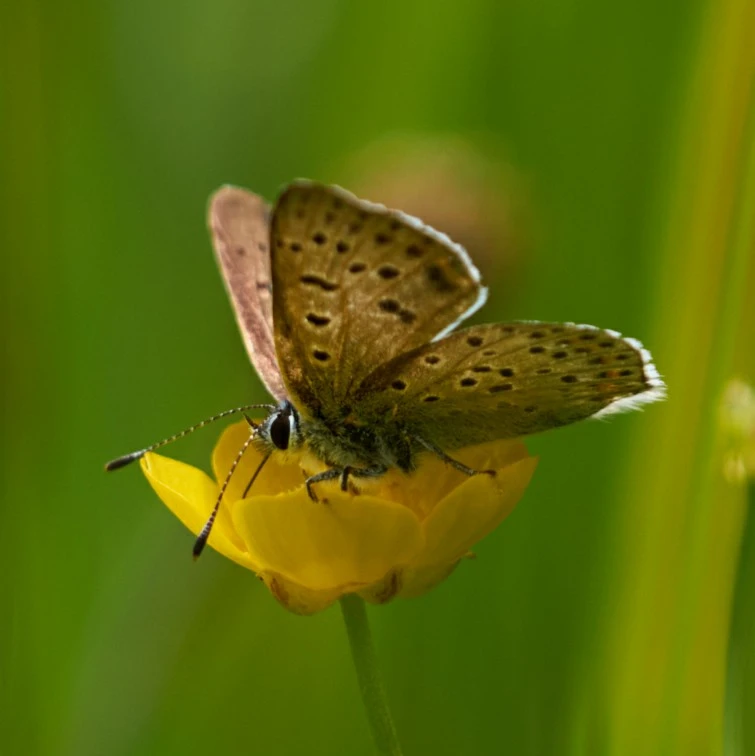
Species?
Lycaena tityrus (also Loweia tityrus)
